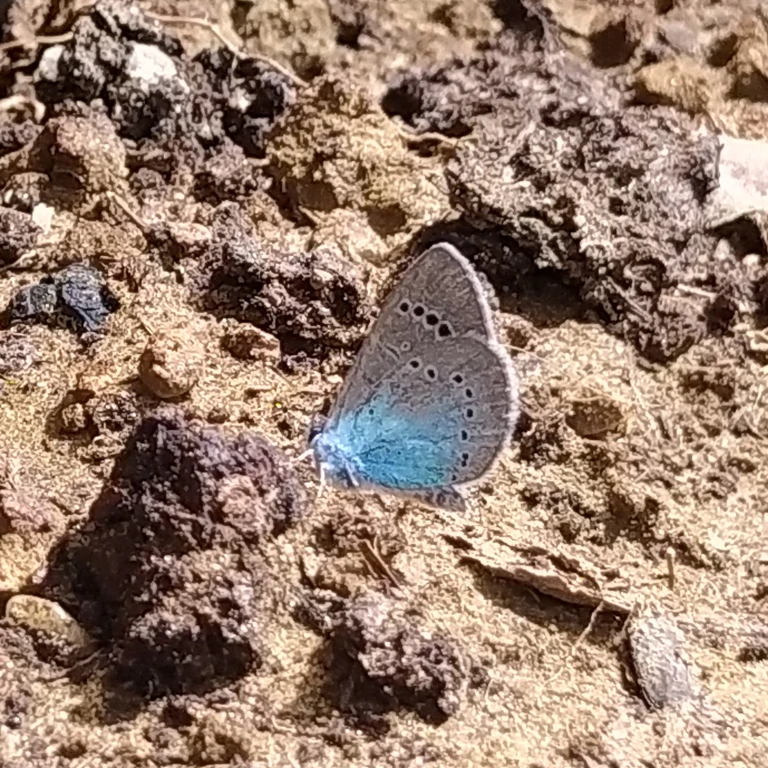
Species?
Glaucopsyche alexis
